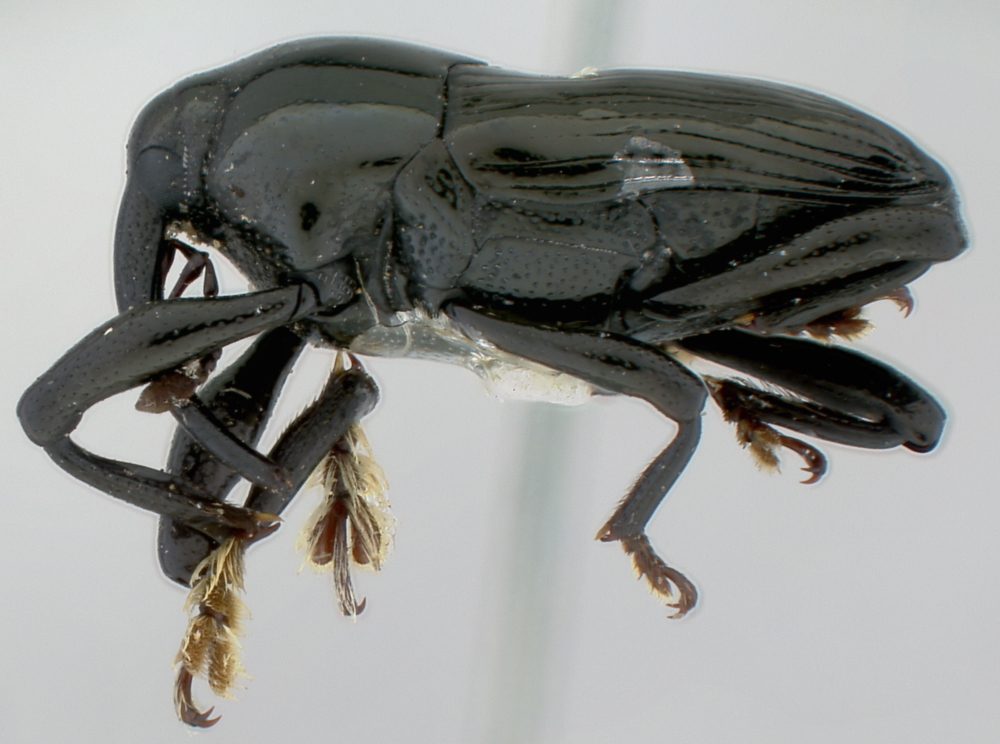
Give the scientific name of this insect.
Linomadarus discalis
